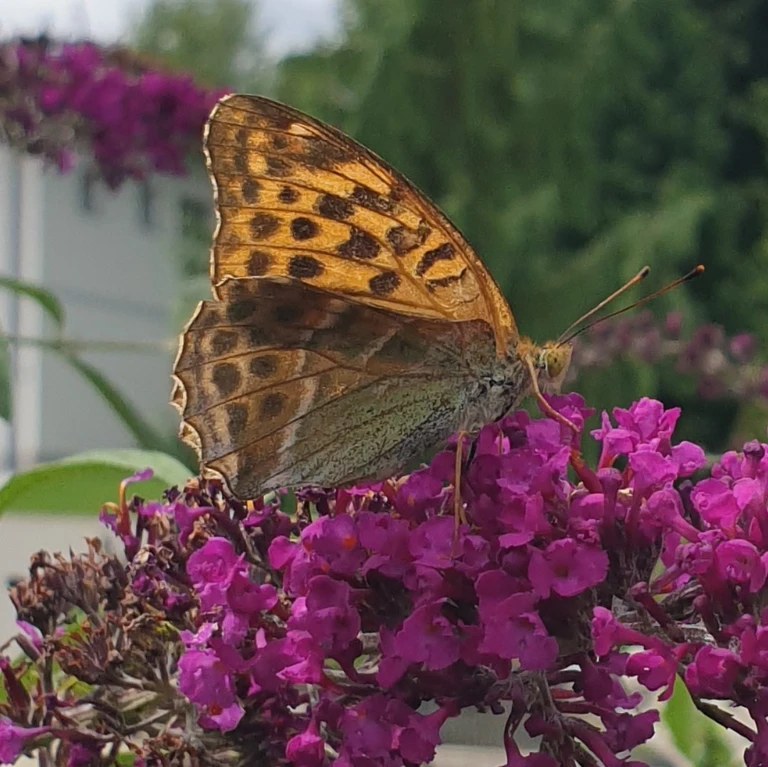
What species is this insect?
Argynnis paphia
